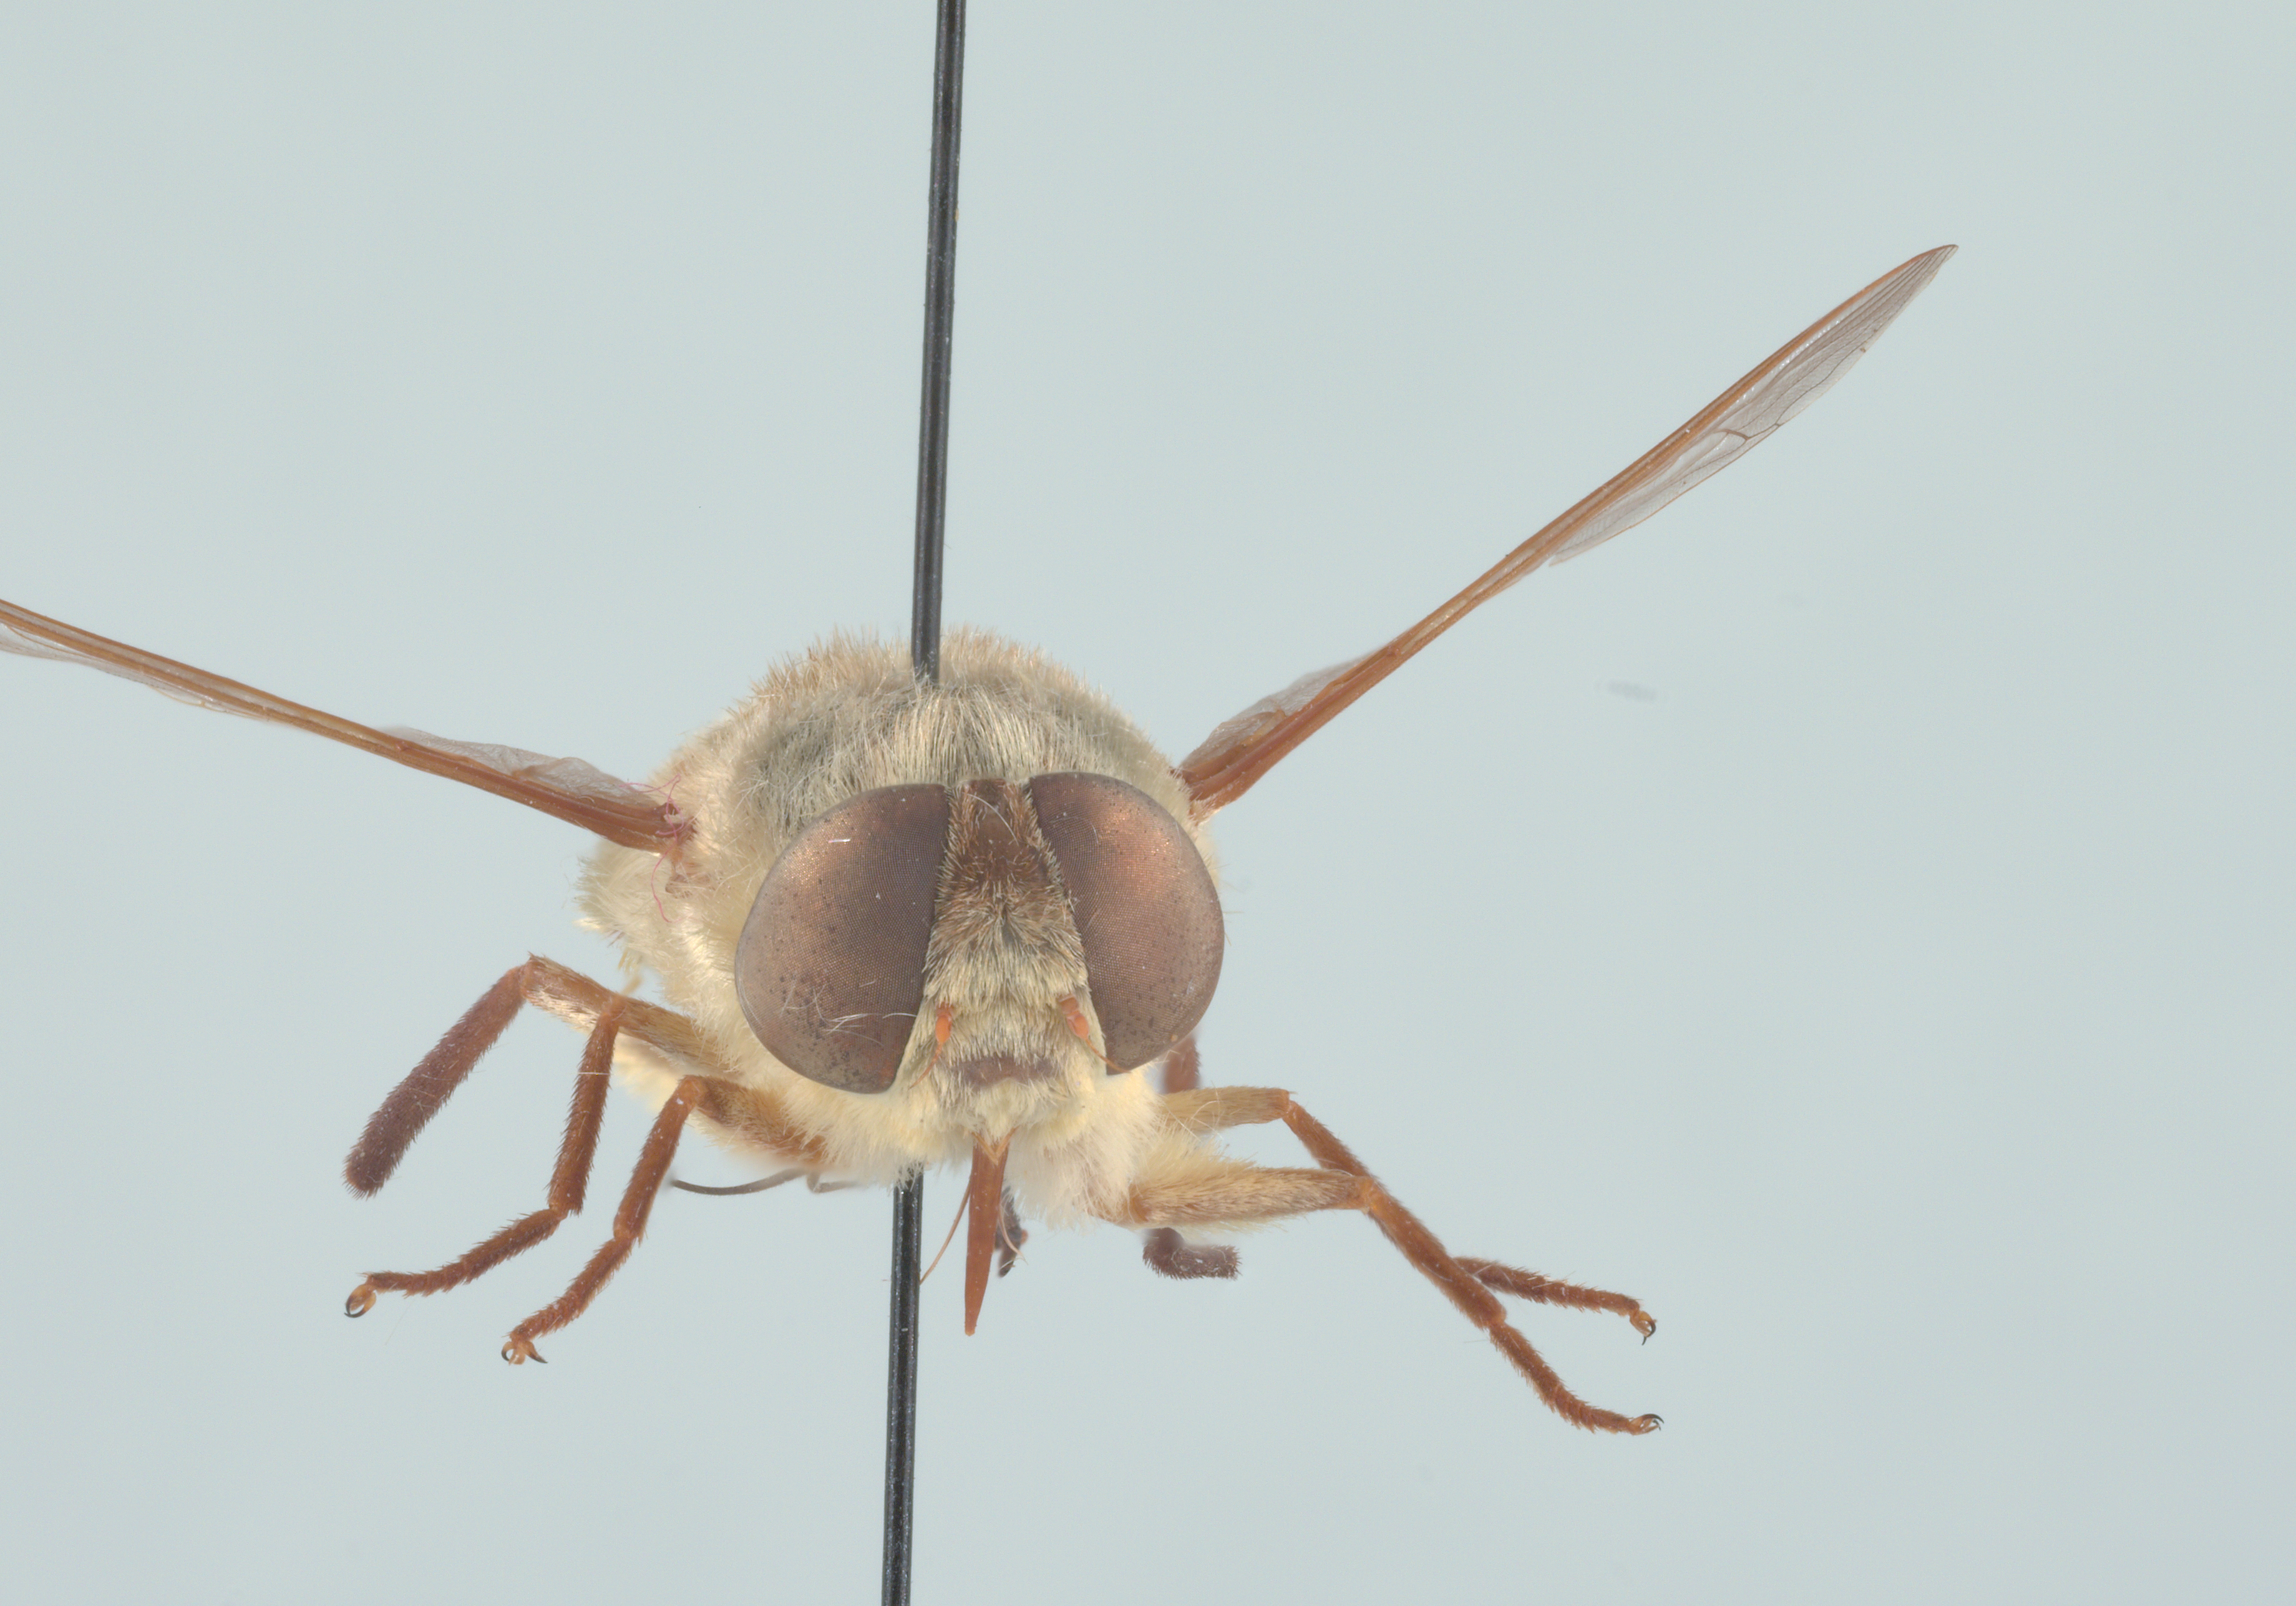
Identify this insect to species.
Neorhynchocephalus volaticus
